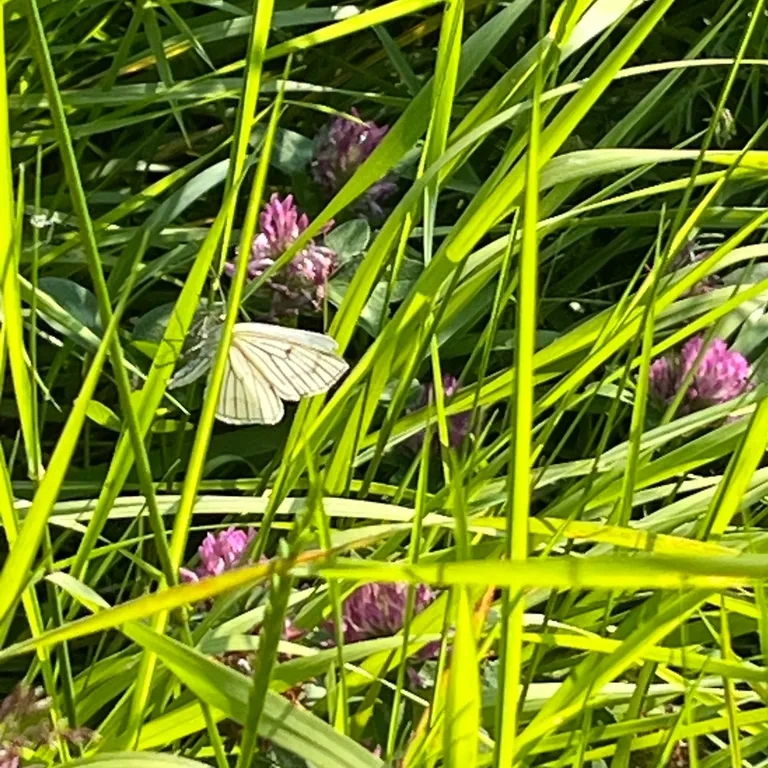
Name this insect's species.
Siona lineata
